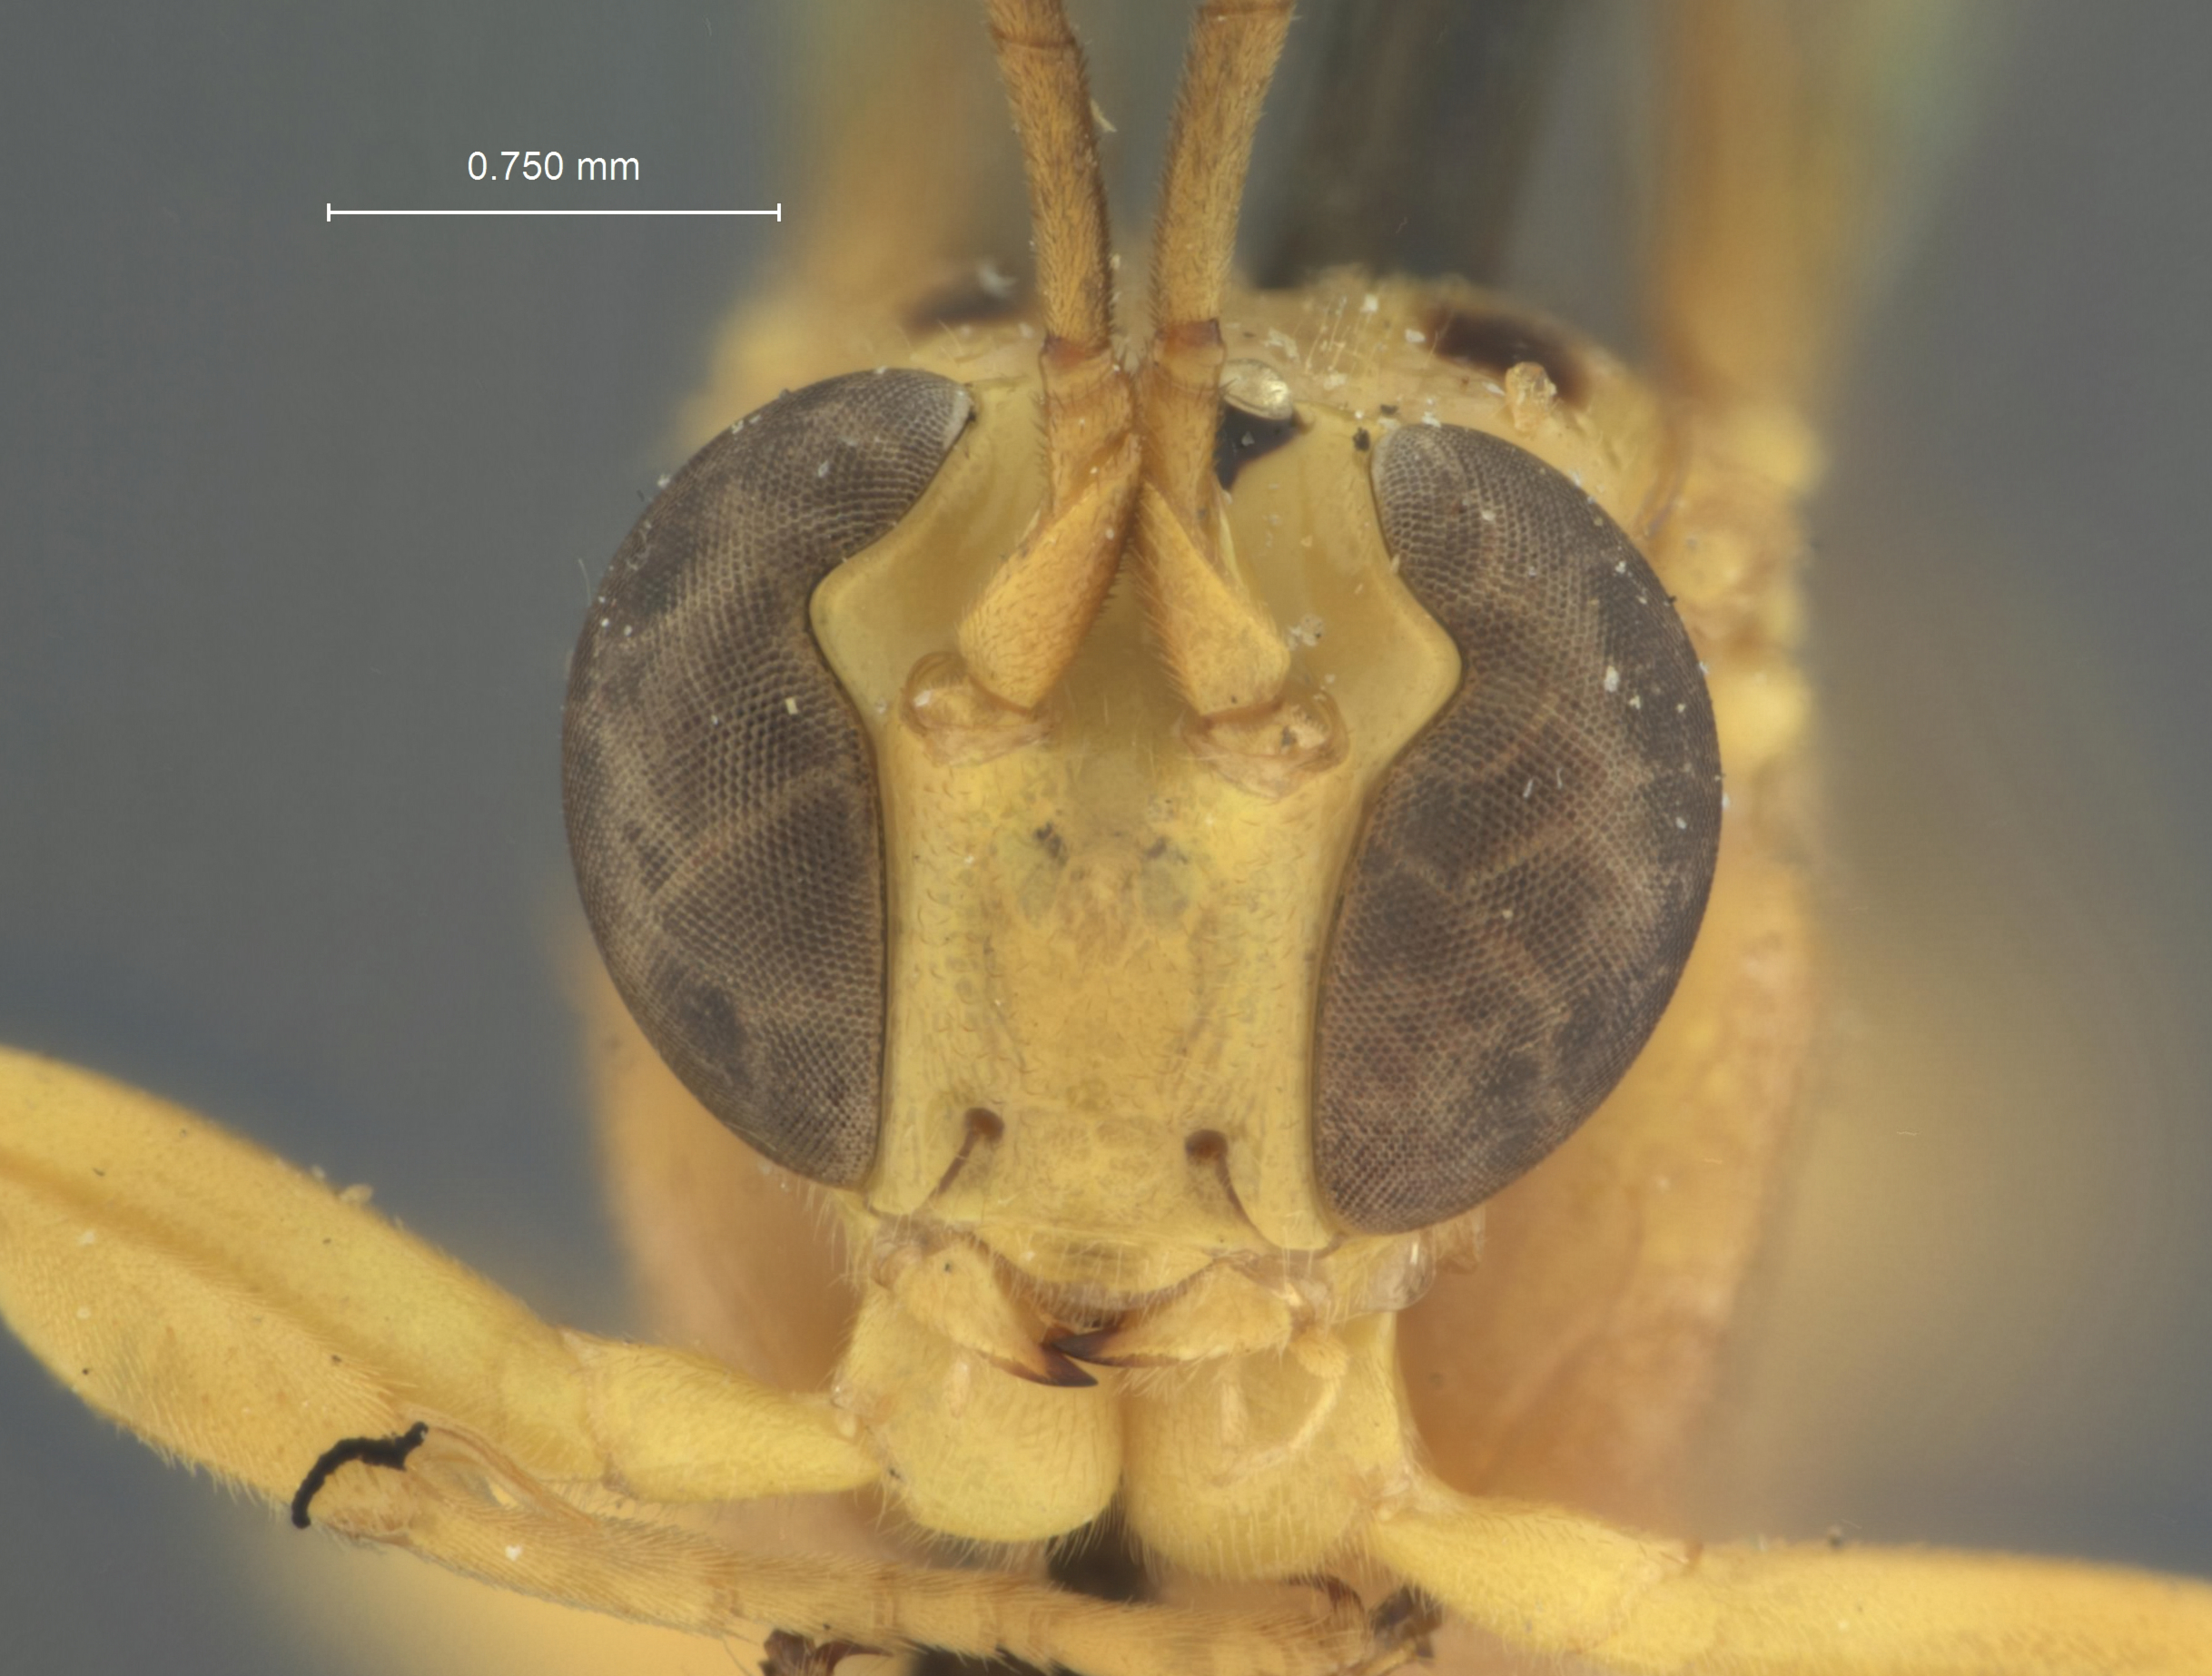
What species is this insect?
Xanthopimpla kriegeri
